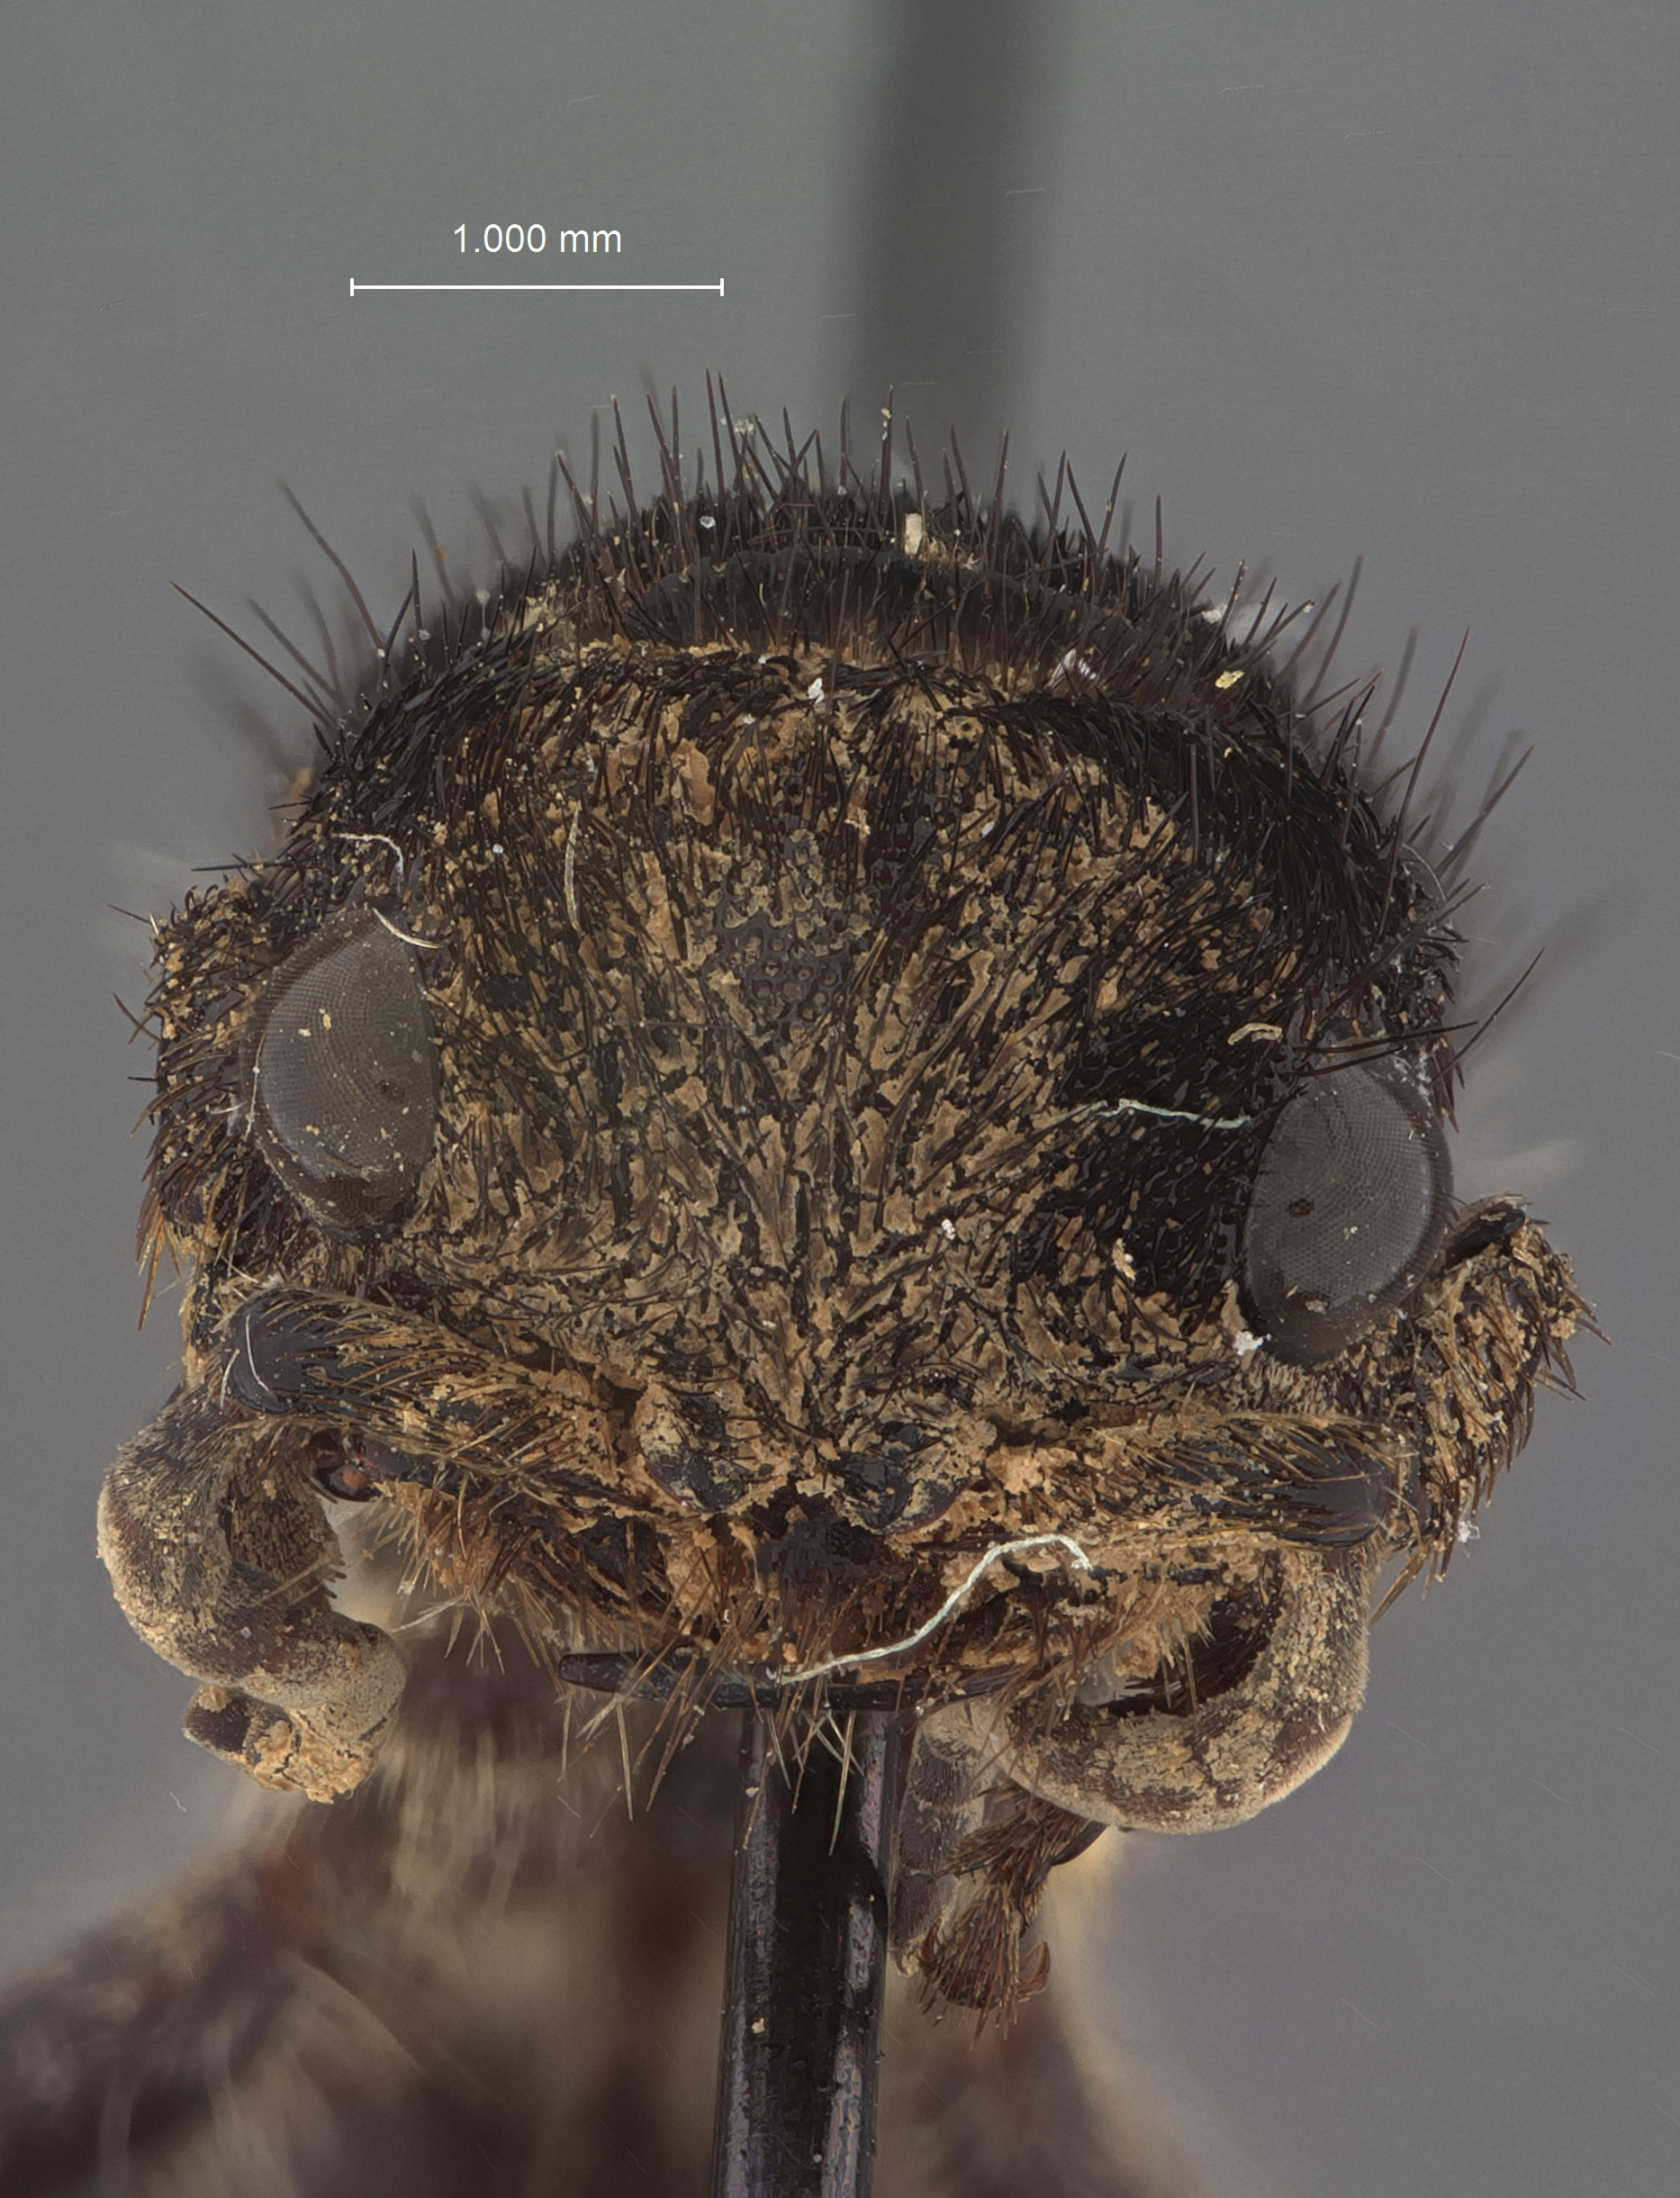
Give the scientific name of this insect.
Cephalomutilla distincia
